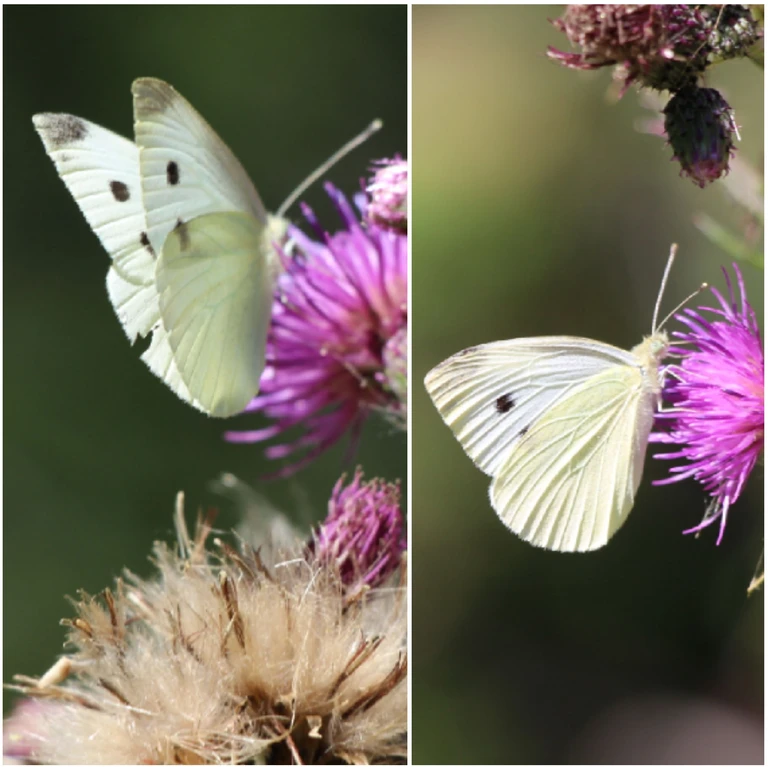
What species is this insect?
Pieris rapae
